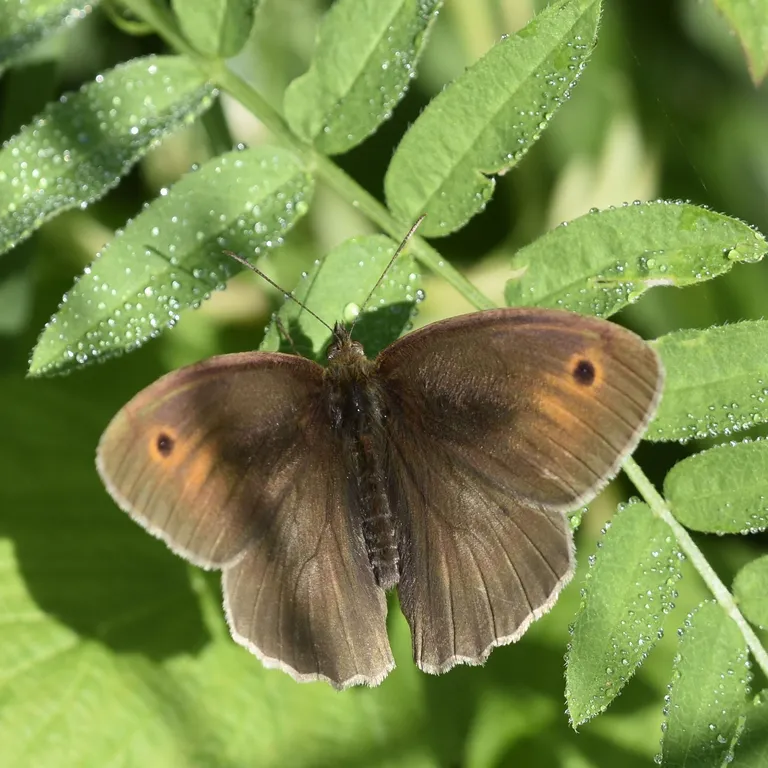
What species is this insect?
Maniola jurtina
